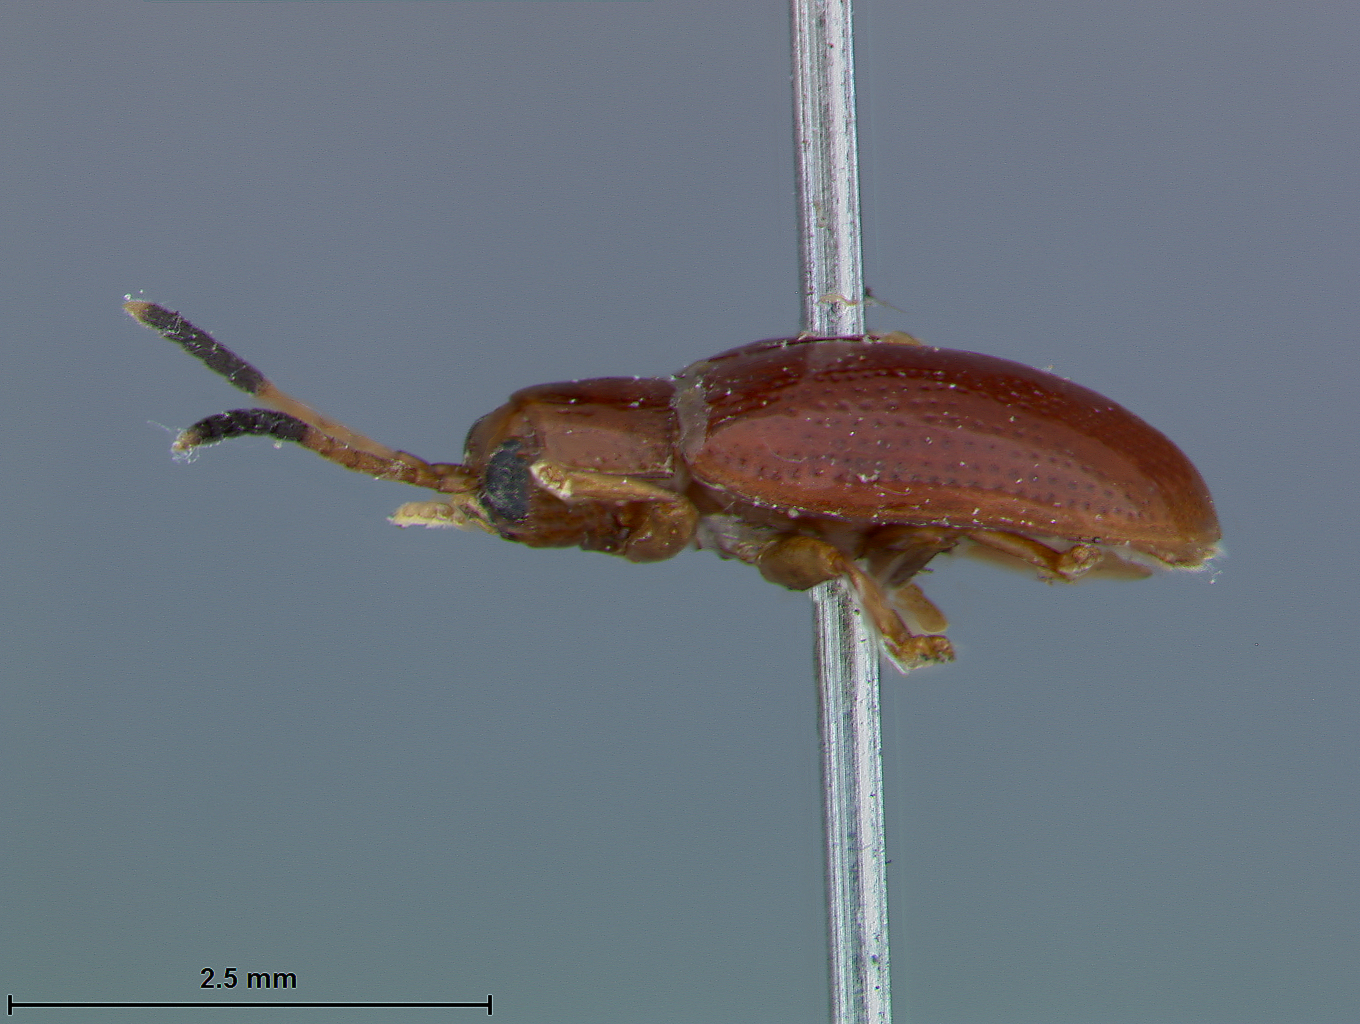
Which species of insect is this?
Demothispa gebieni
